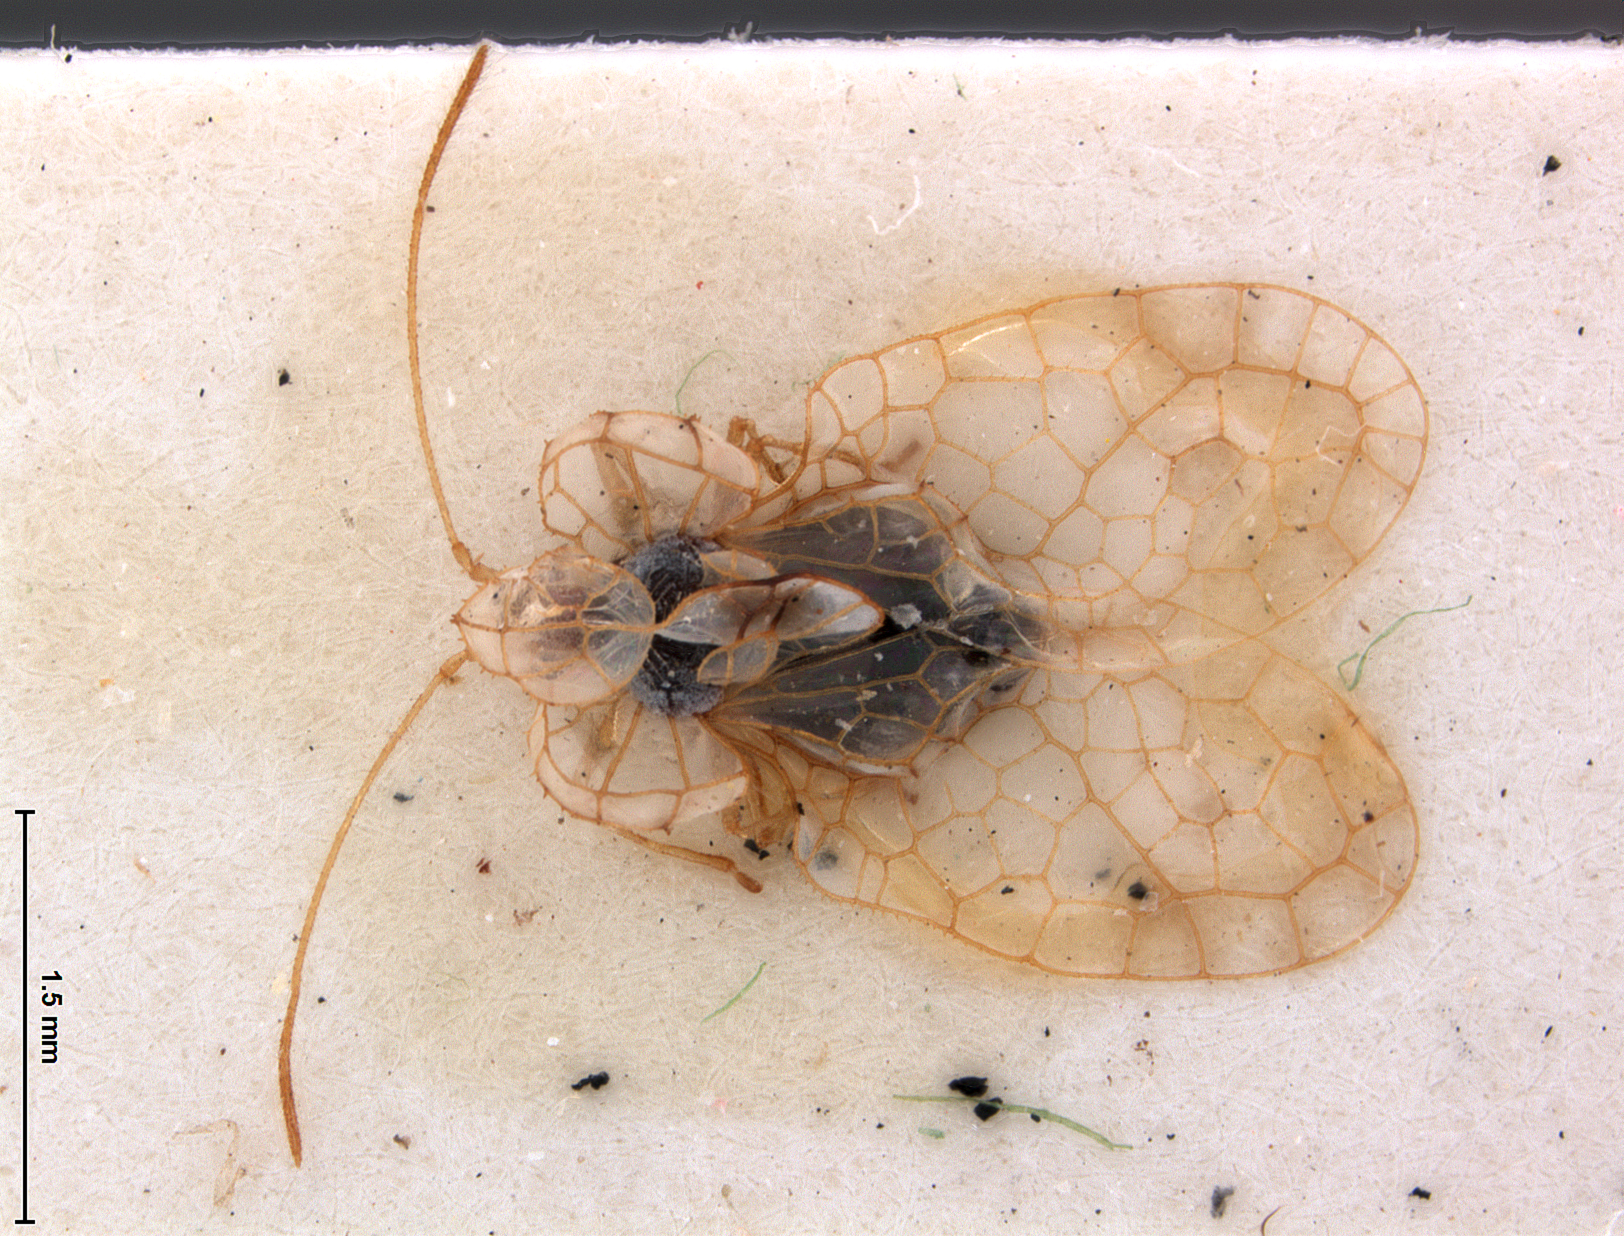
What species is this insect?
Dulinius congruus
